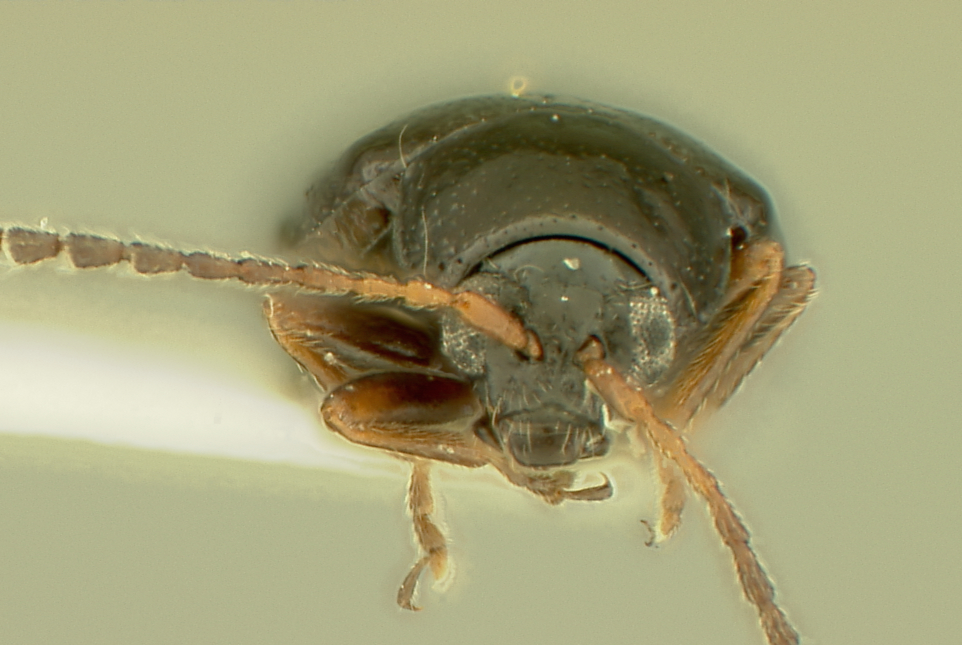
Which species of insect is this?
Phyllotreta inordinata
